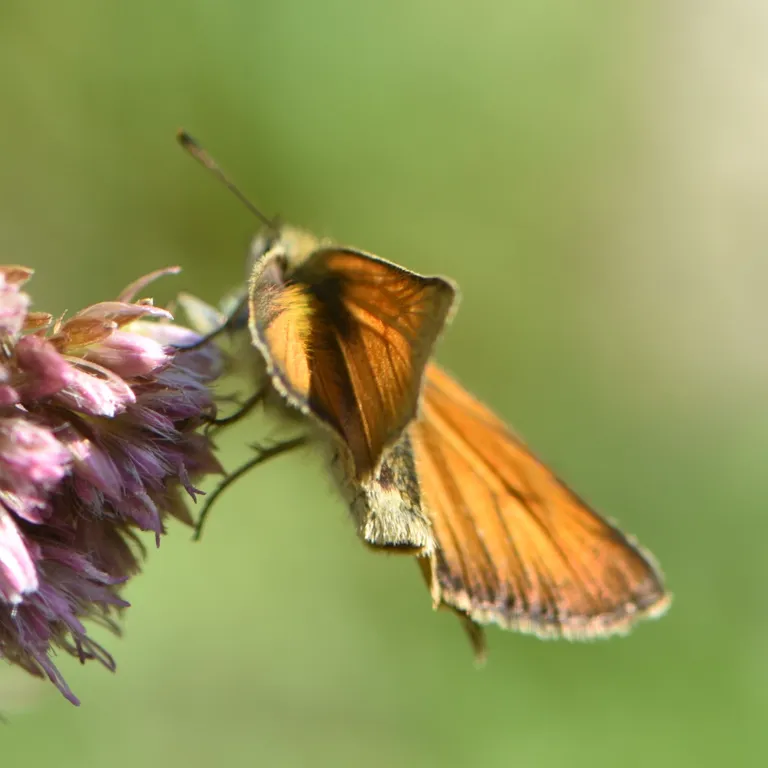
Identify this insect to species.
Thymelicus sylvestris
